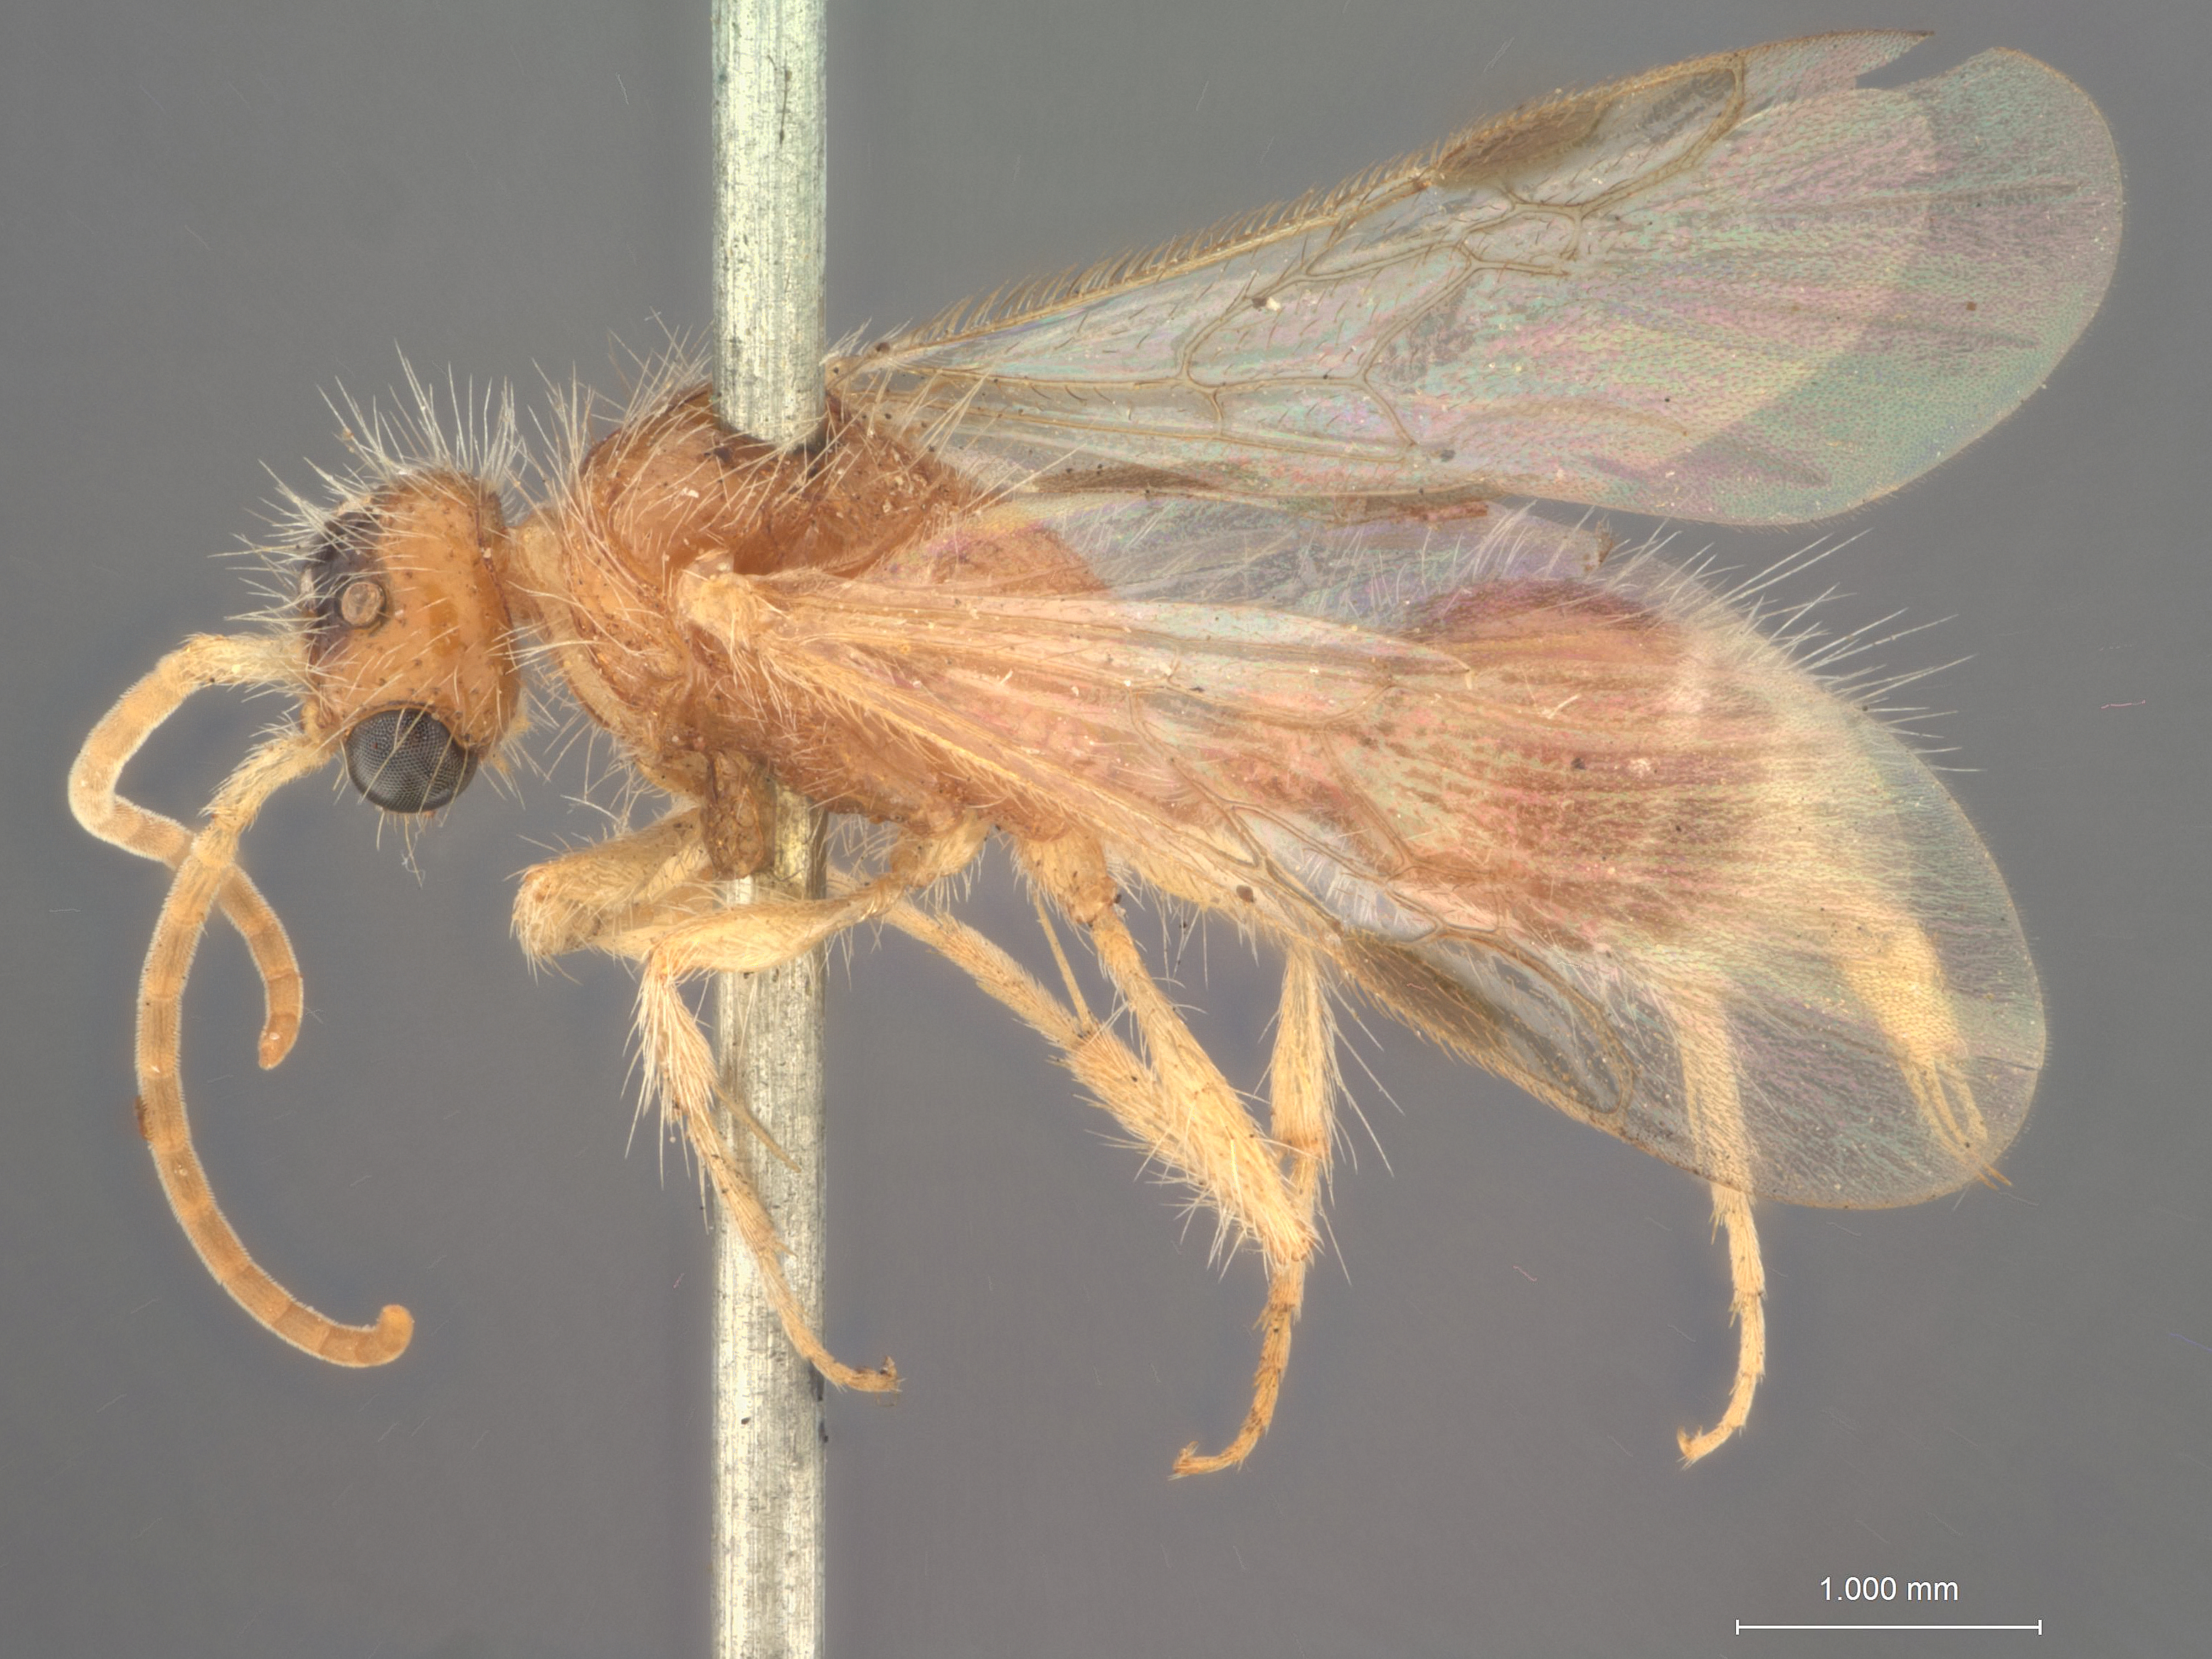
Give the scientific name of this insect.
Mutilla grata
